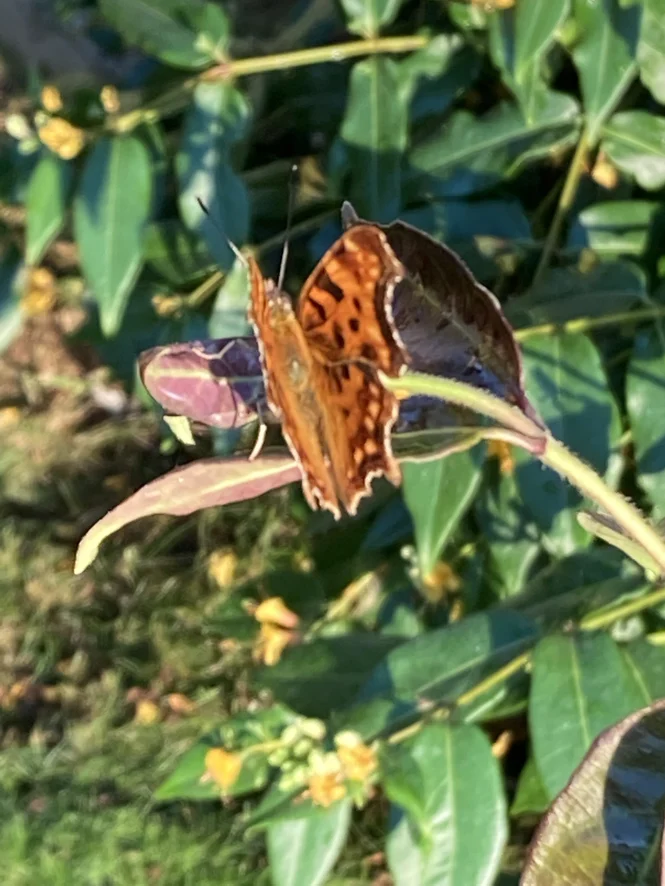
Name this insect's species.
Polygonia c-album
